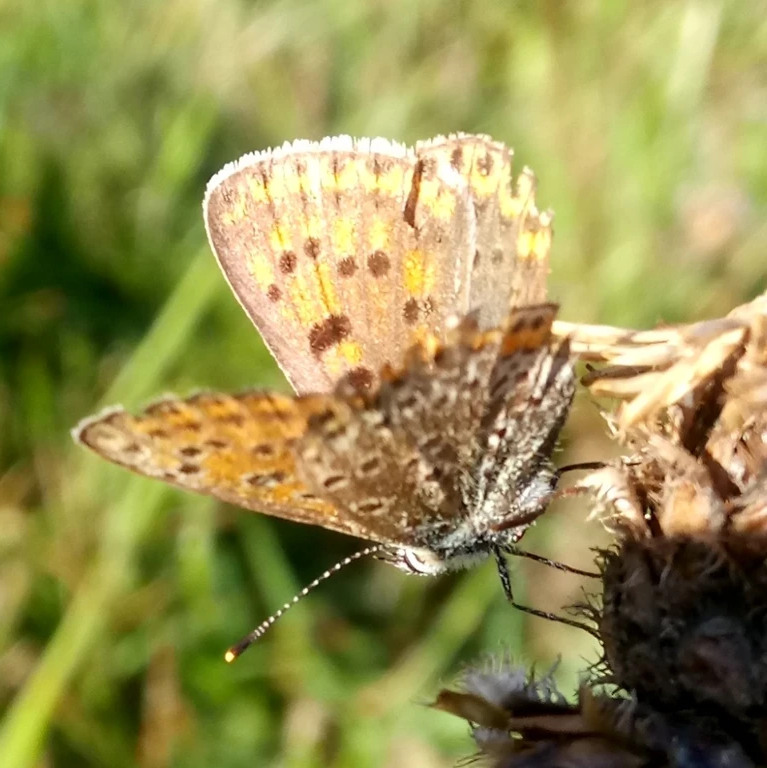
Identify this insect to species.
Lycaena tityrus (also Loweia tityrus)
